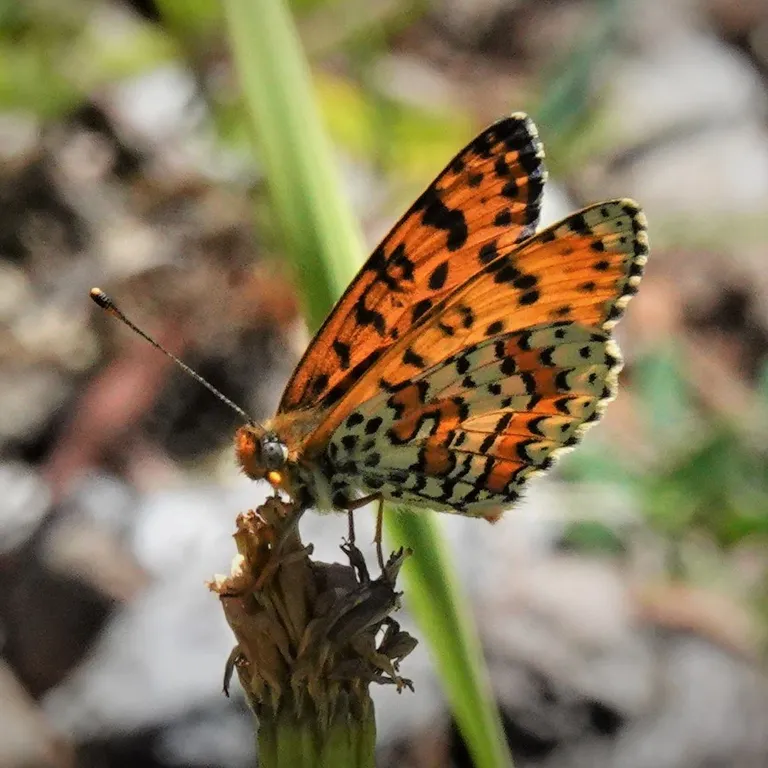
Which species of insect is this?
Melitaea didyma
